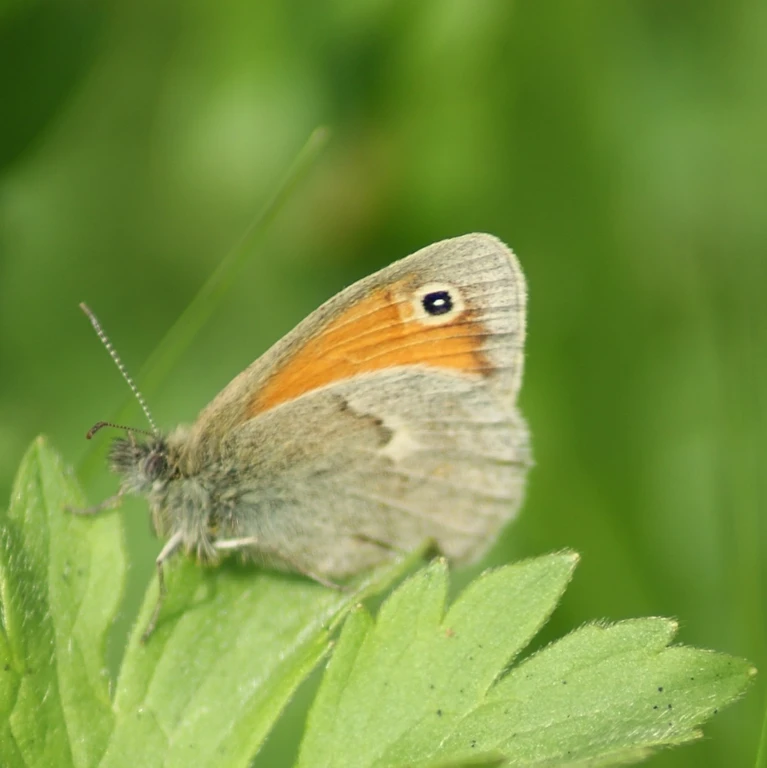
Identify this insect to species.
Coenonympha pamphilus
